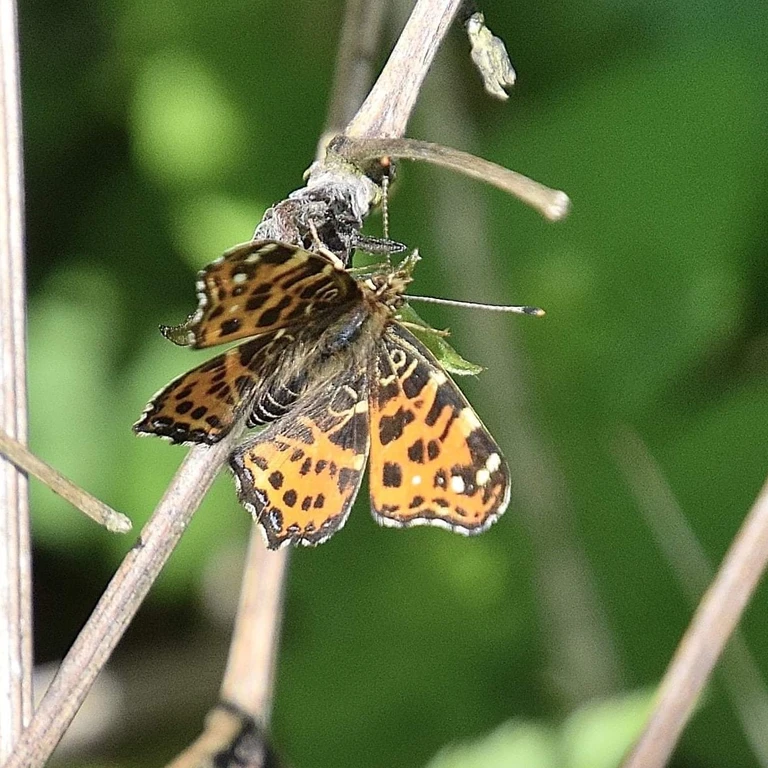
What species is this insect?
Araschnia levana
